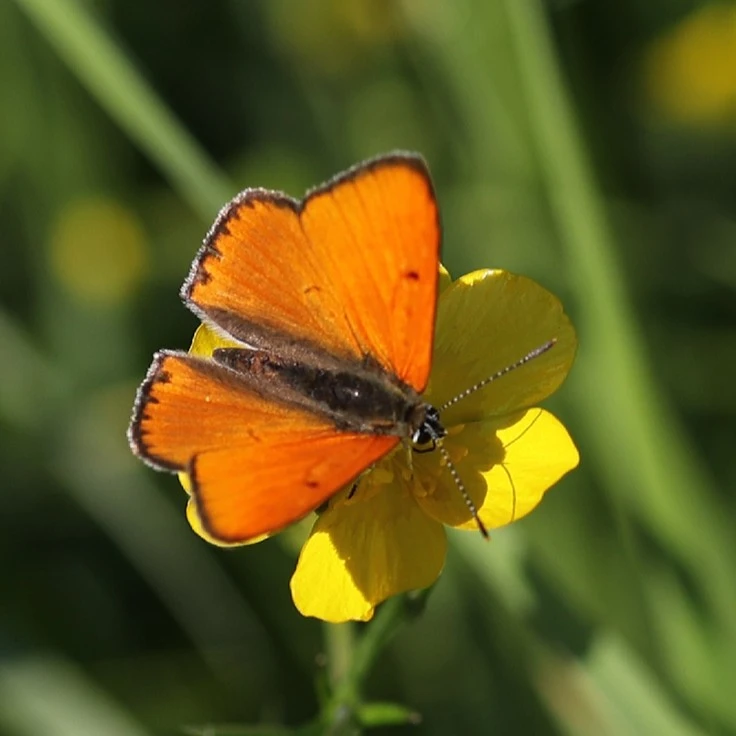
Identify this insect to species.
Lycaena dispar
